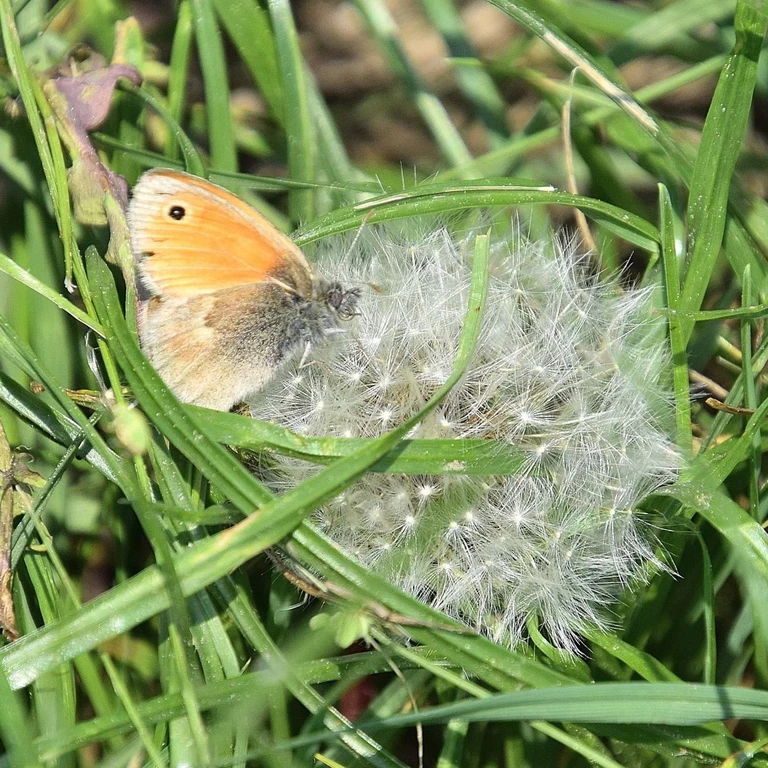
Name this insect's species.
Coenonympha pamphilus
